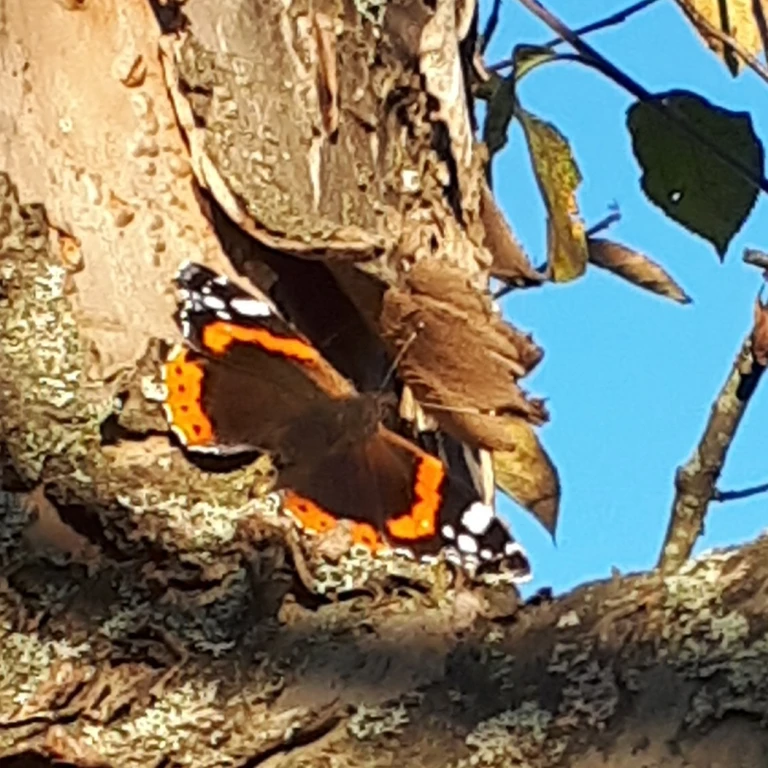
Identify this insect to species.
Vanessa atalanta
